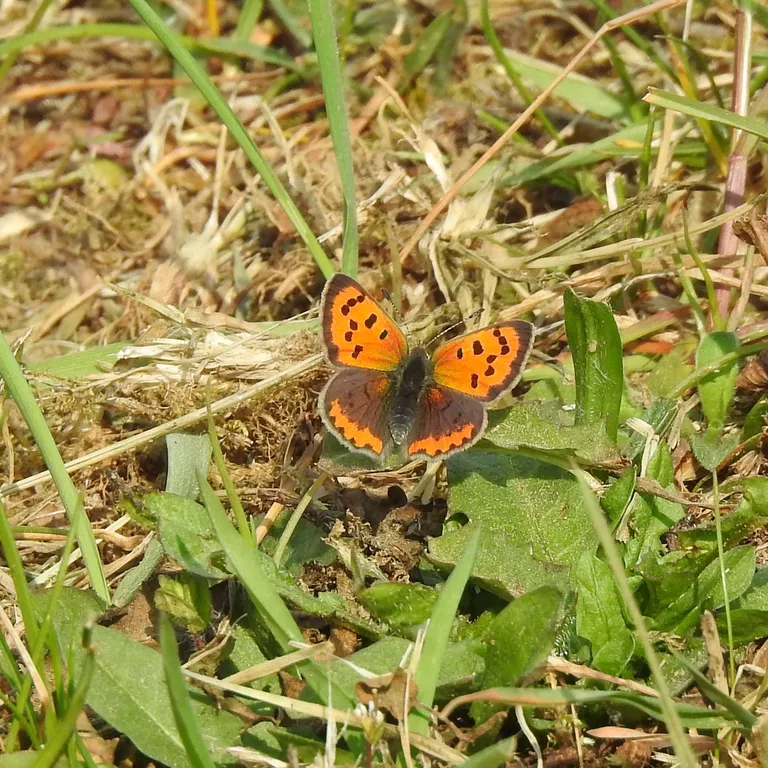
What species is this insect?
Lycaena phlaeas
